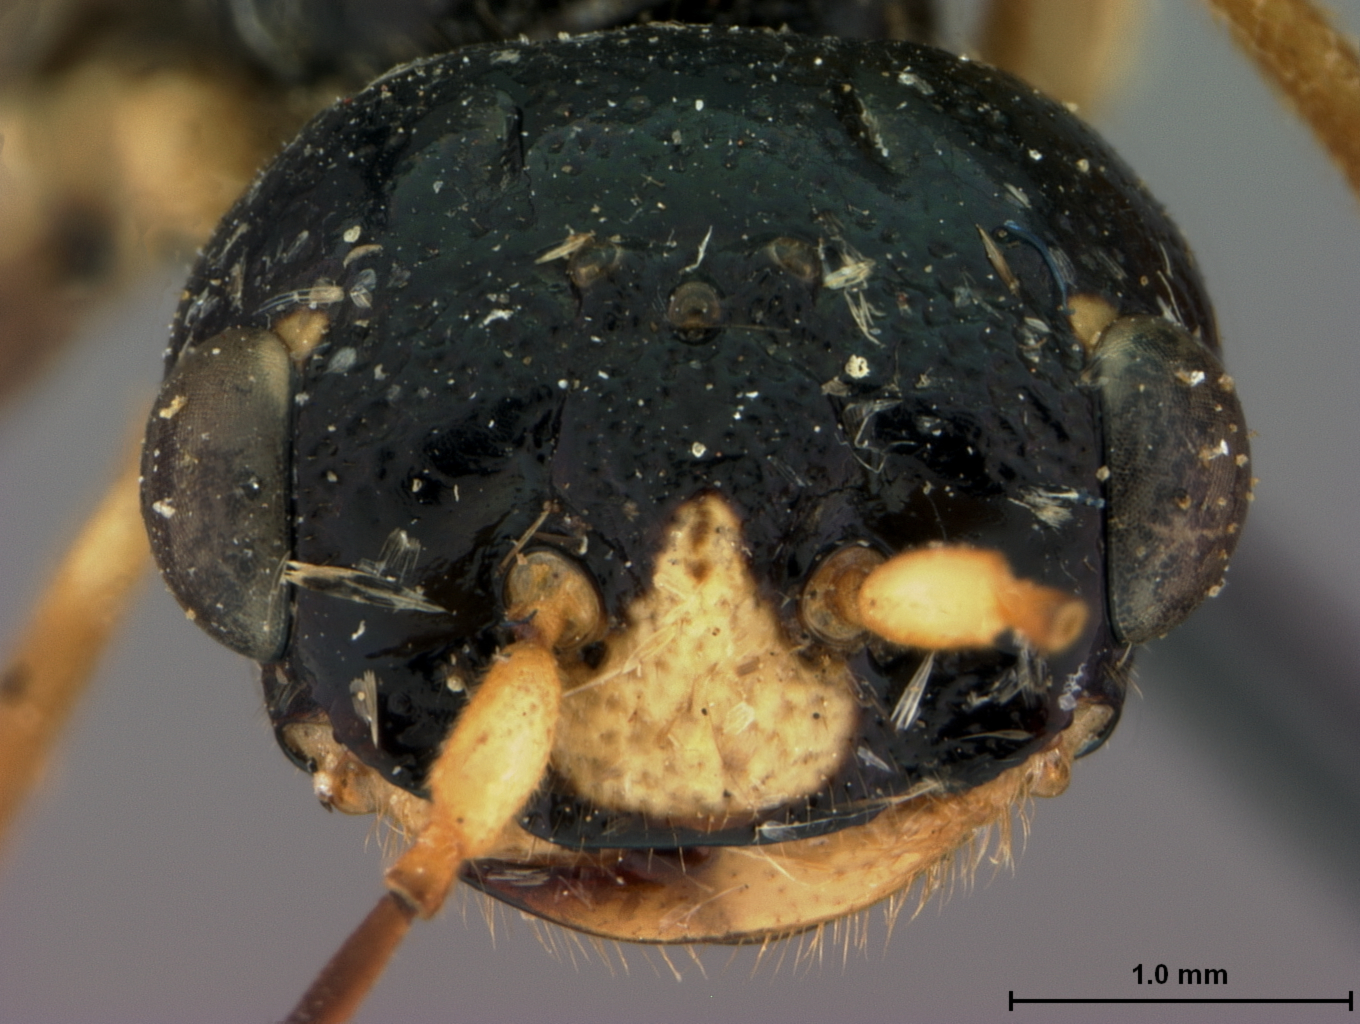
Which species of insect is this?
Cephaleia nigrocoerulea
